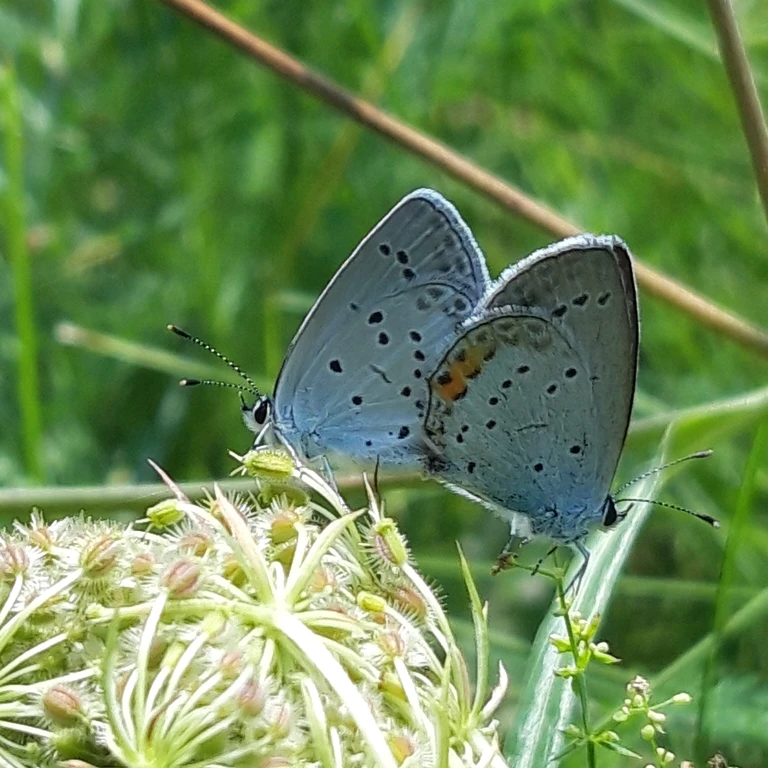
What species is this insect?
Cupido argiades (also Elkalyce argiades)
